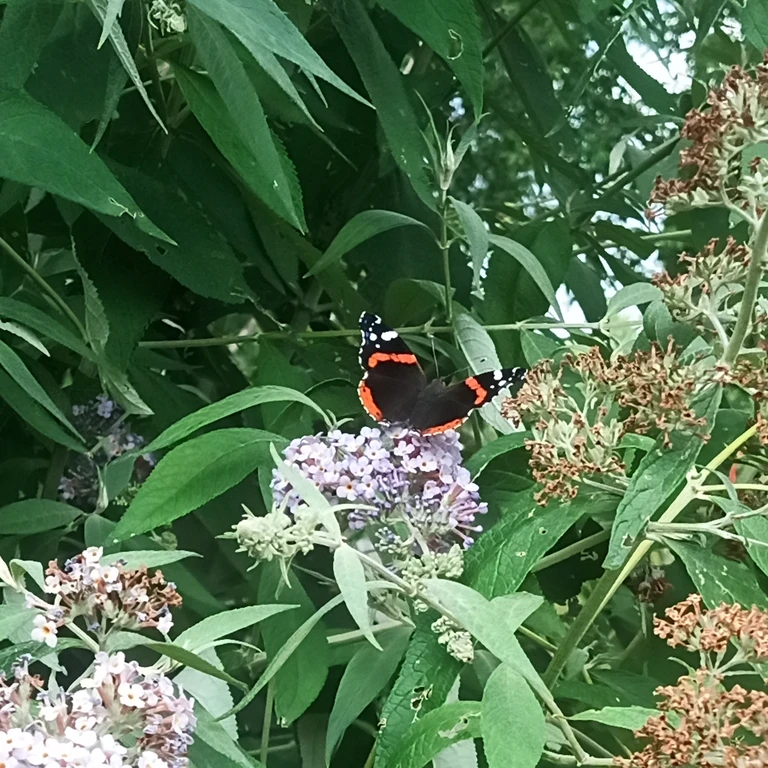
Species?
Vanessa atalanta
